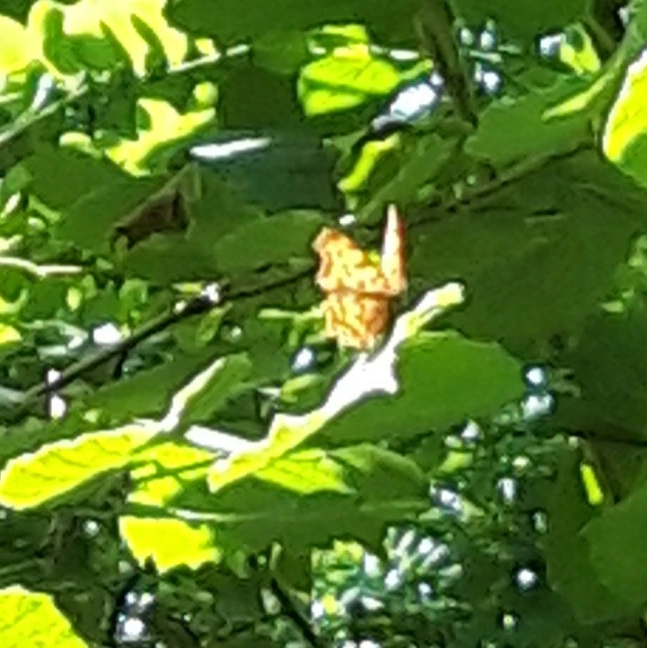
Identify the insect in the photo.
Polygonia c-album
